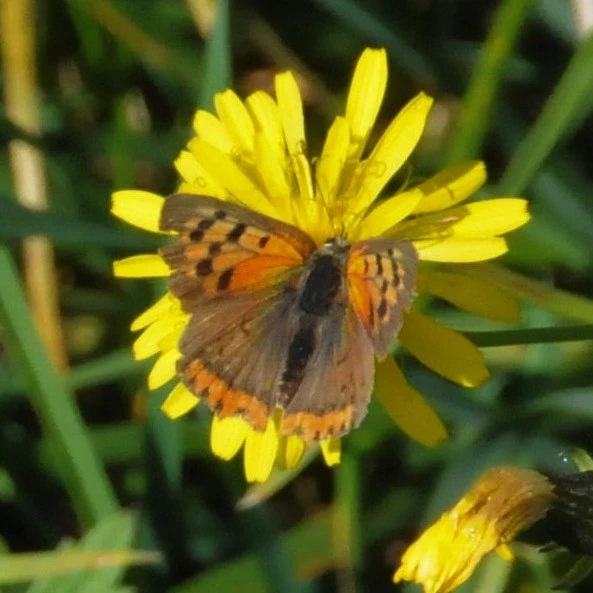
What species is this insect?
Lycaena phlaeas
